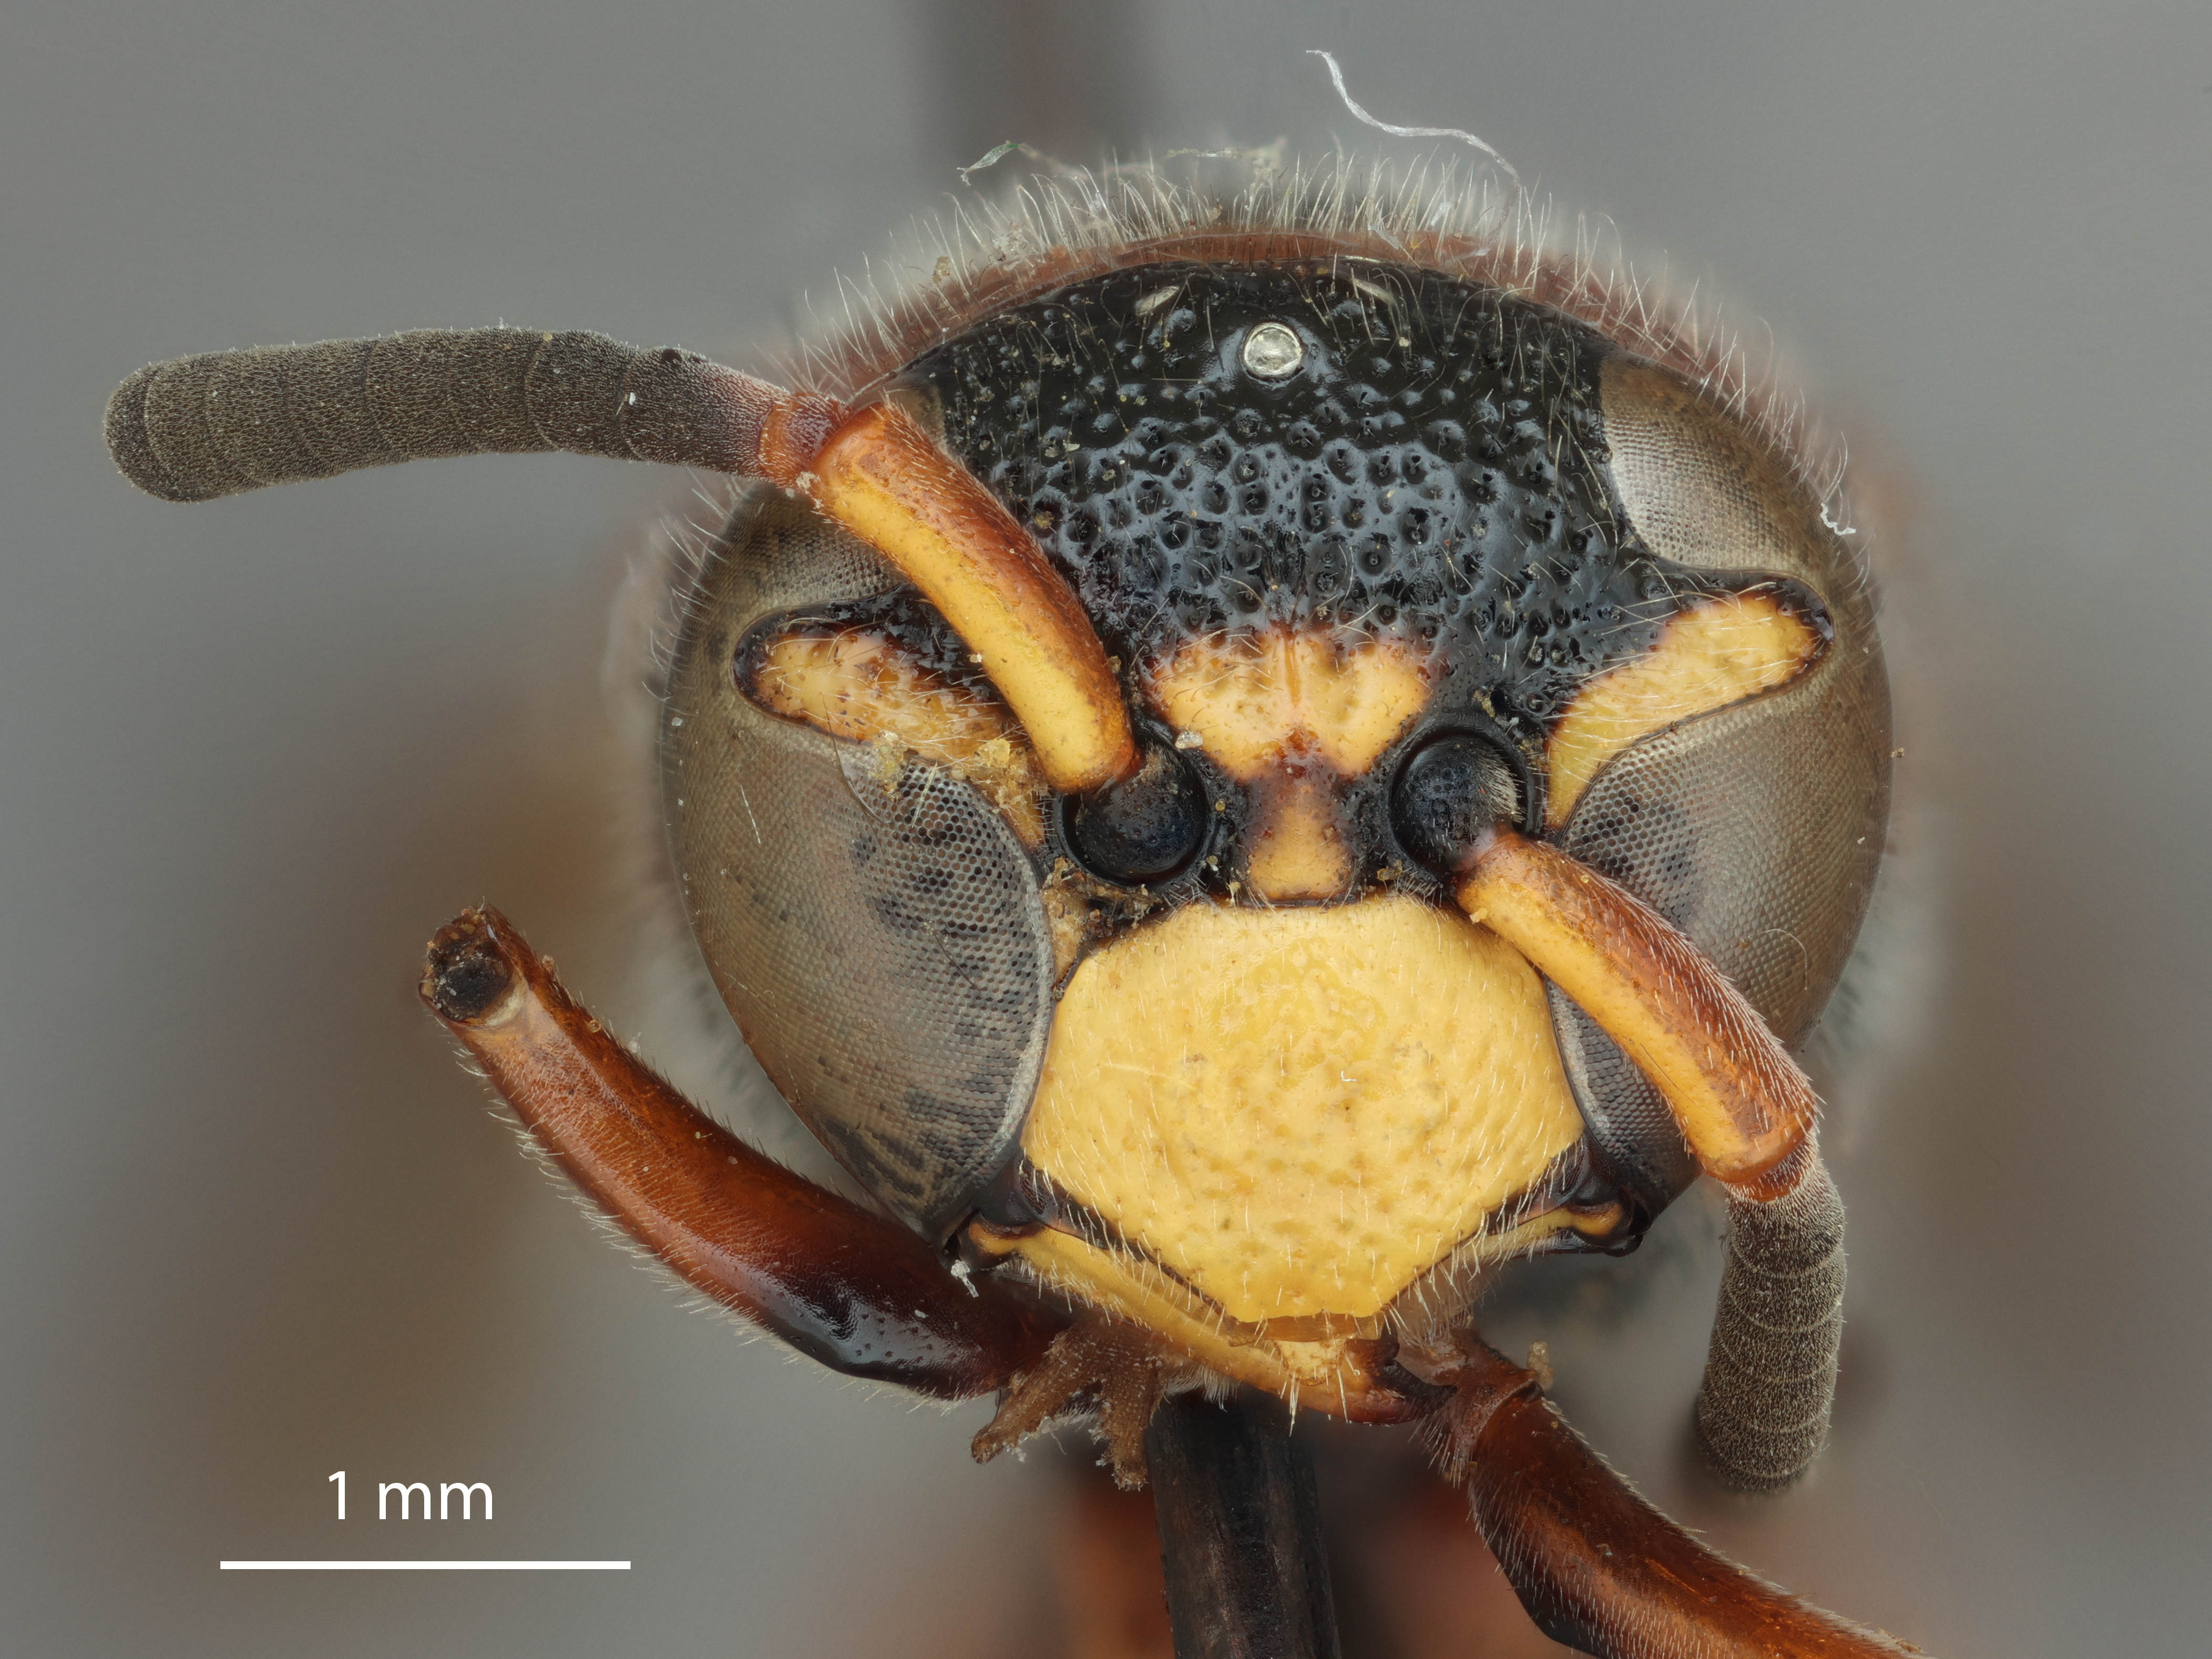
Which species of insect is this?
Rygchium molestum
